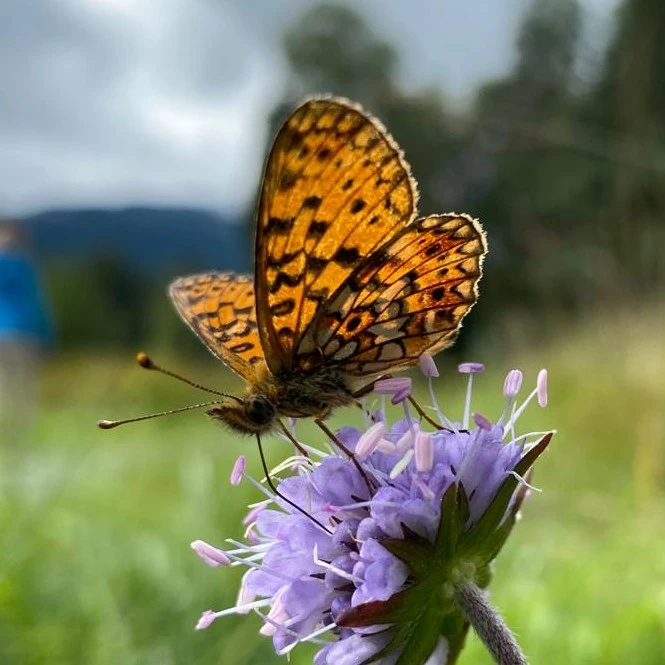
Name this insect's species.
Boloria selene
